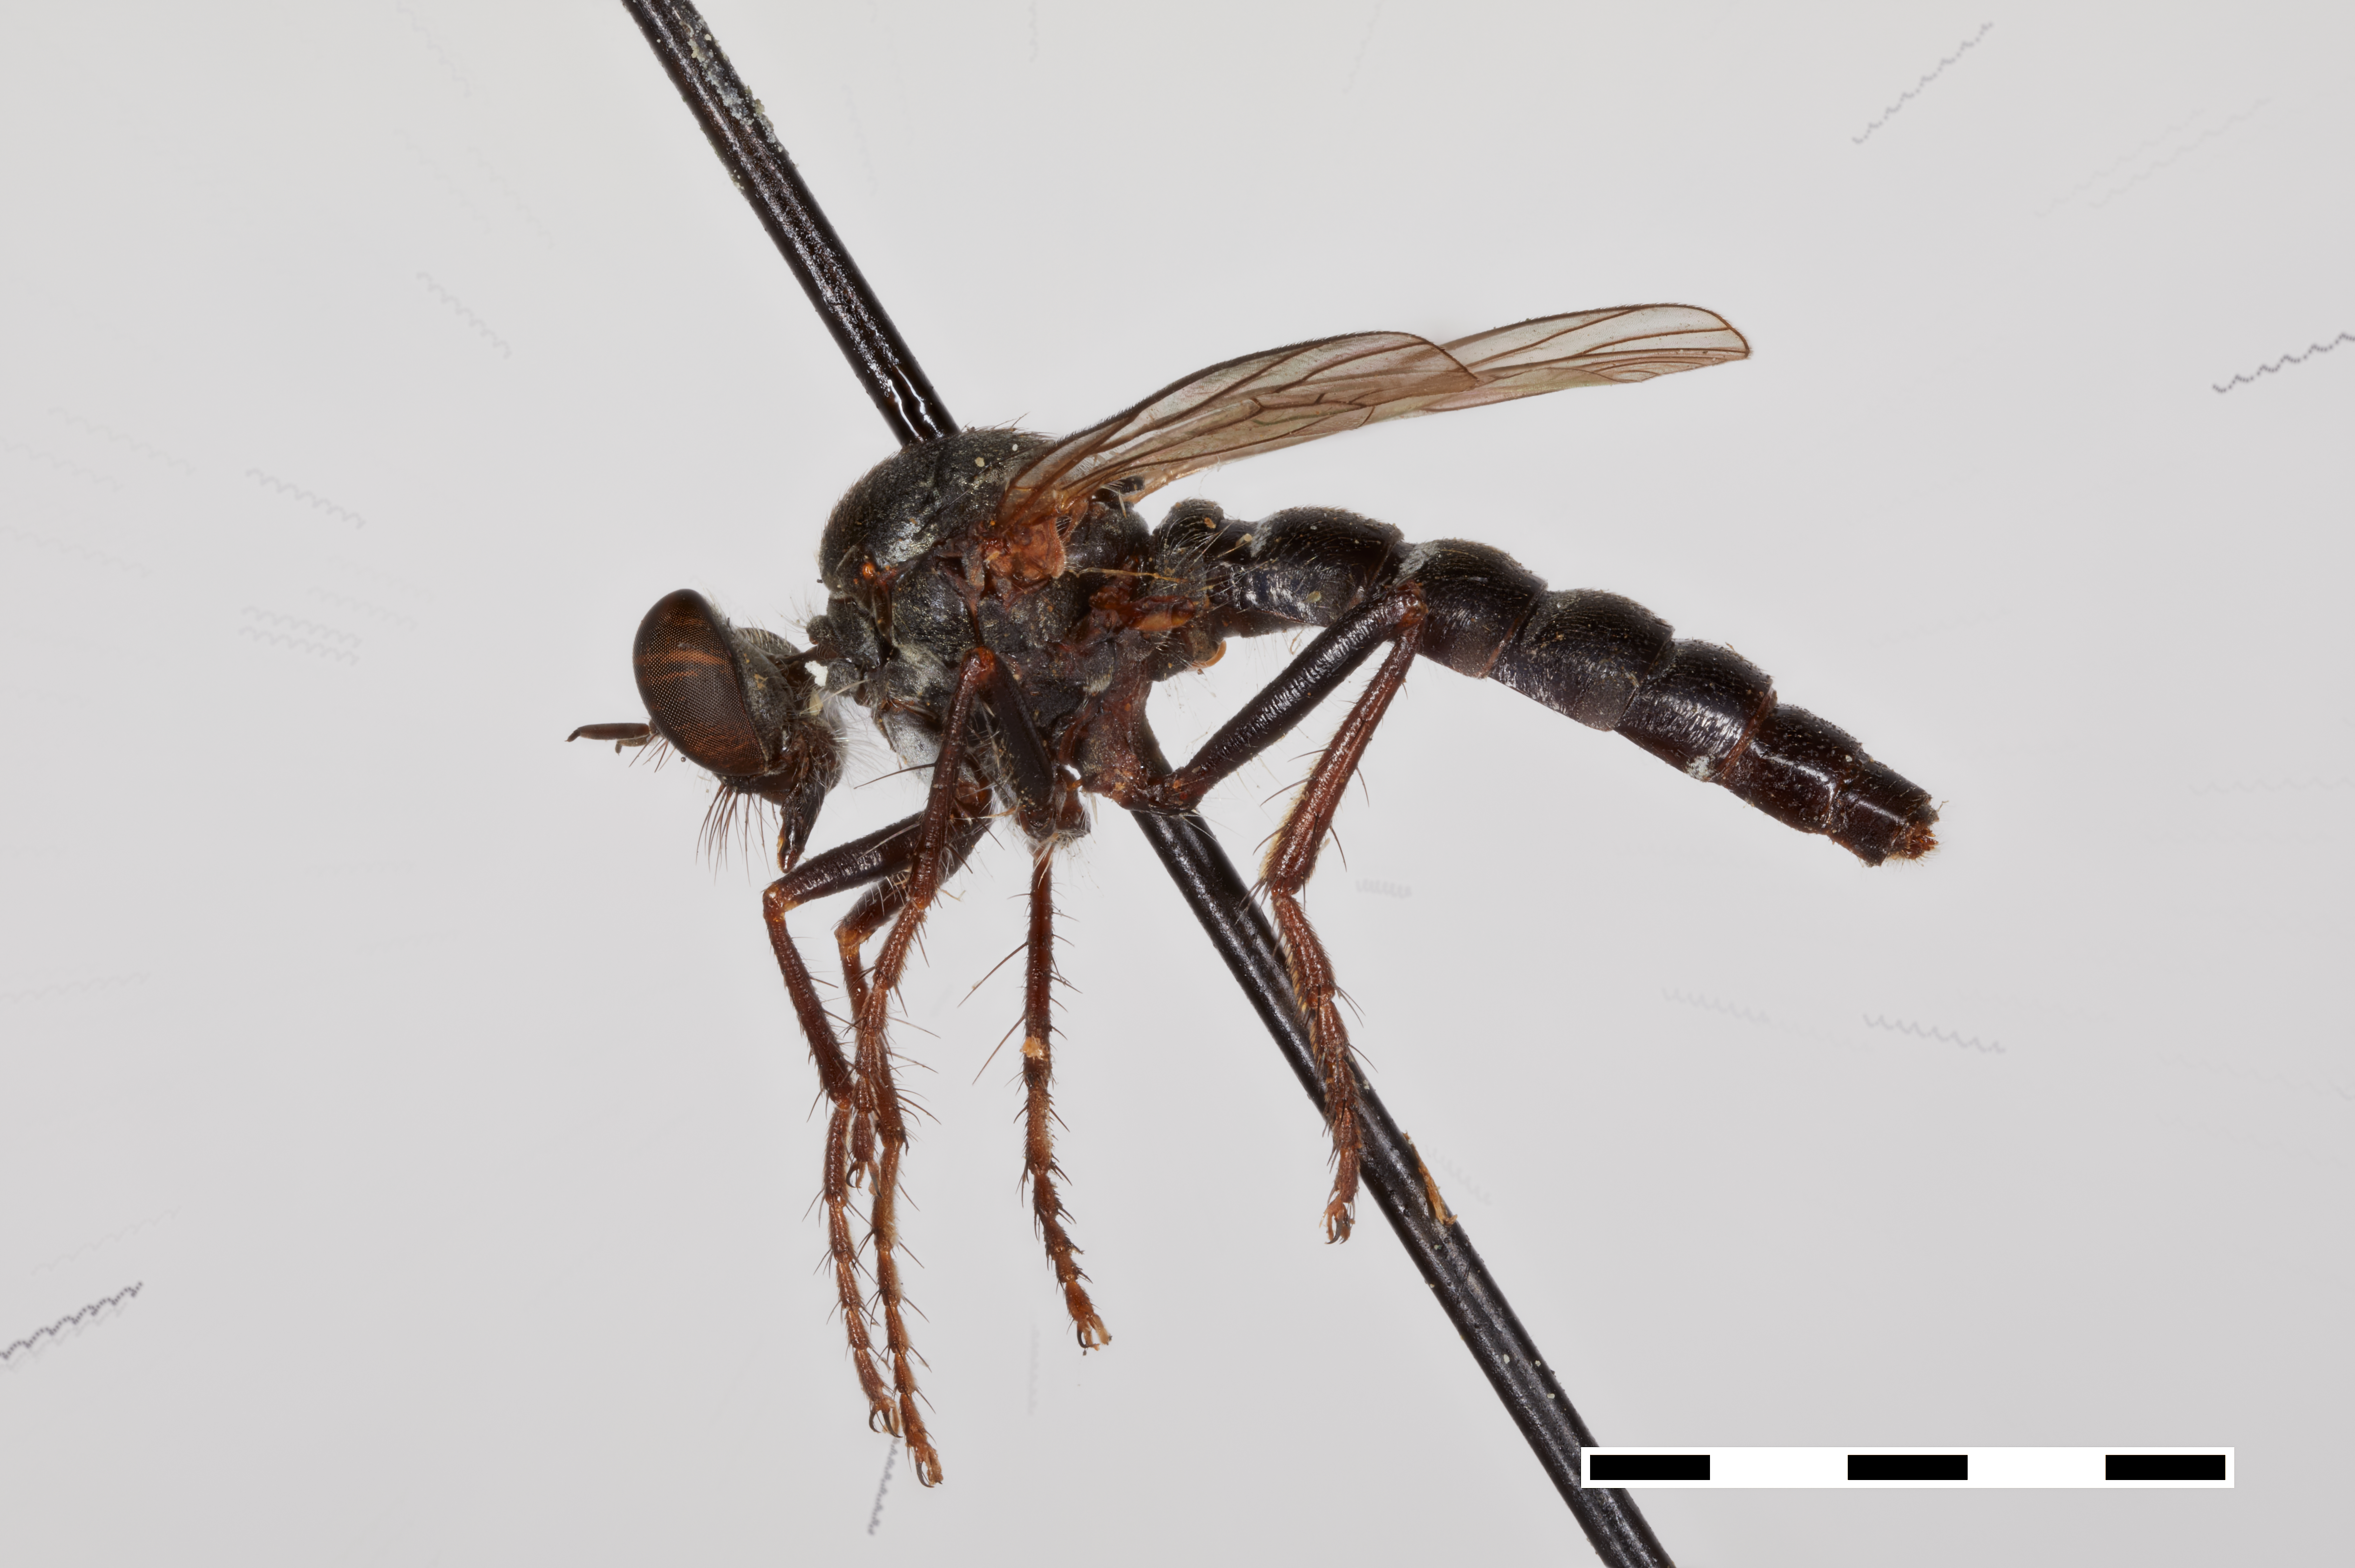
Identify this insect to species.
Cophura melanochaeta
